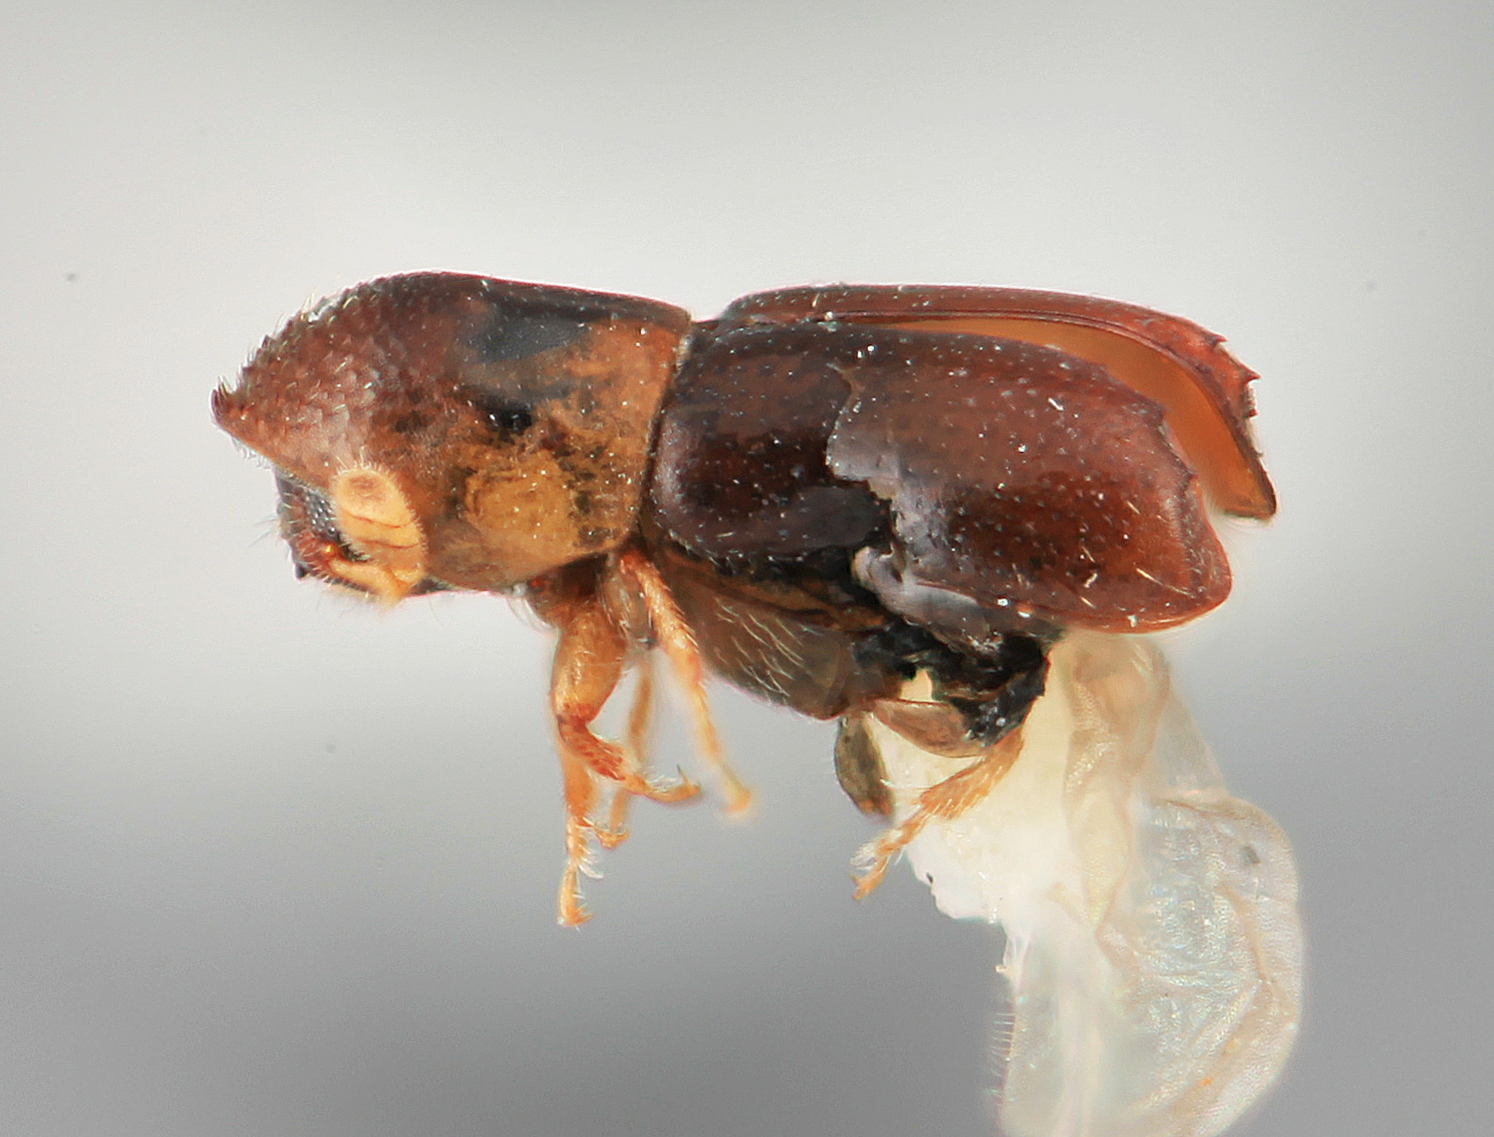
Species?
Microcorthylus degener
